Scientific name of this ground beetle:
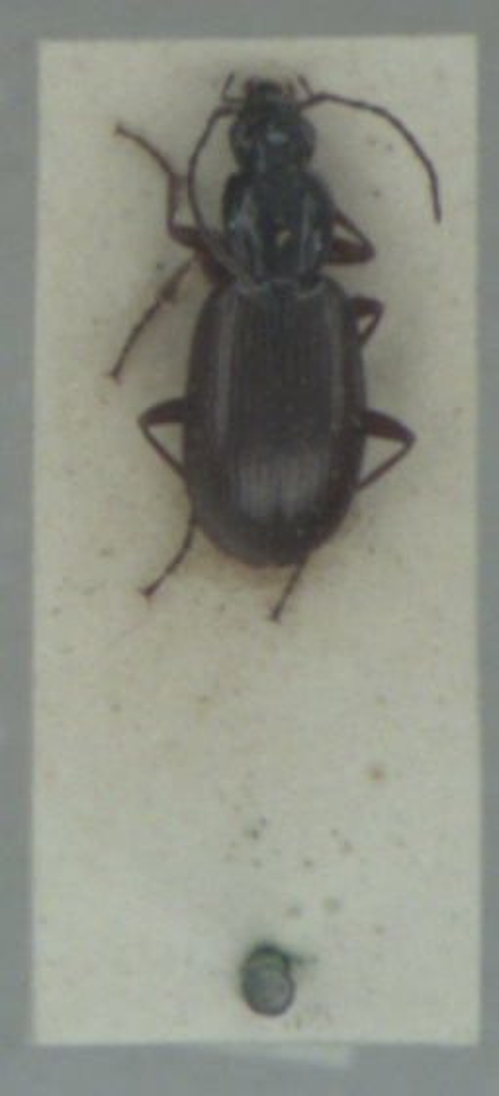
Agonum thoreyi
